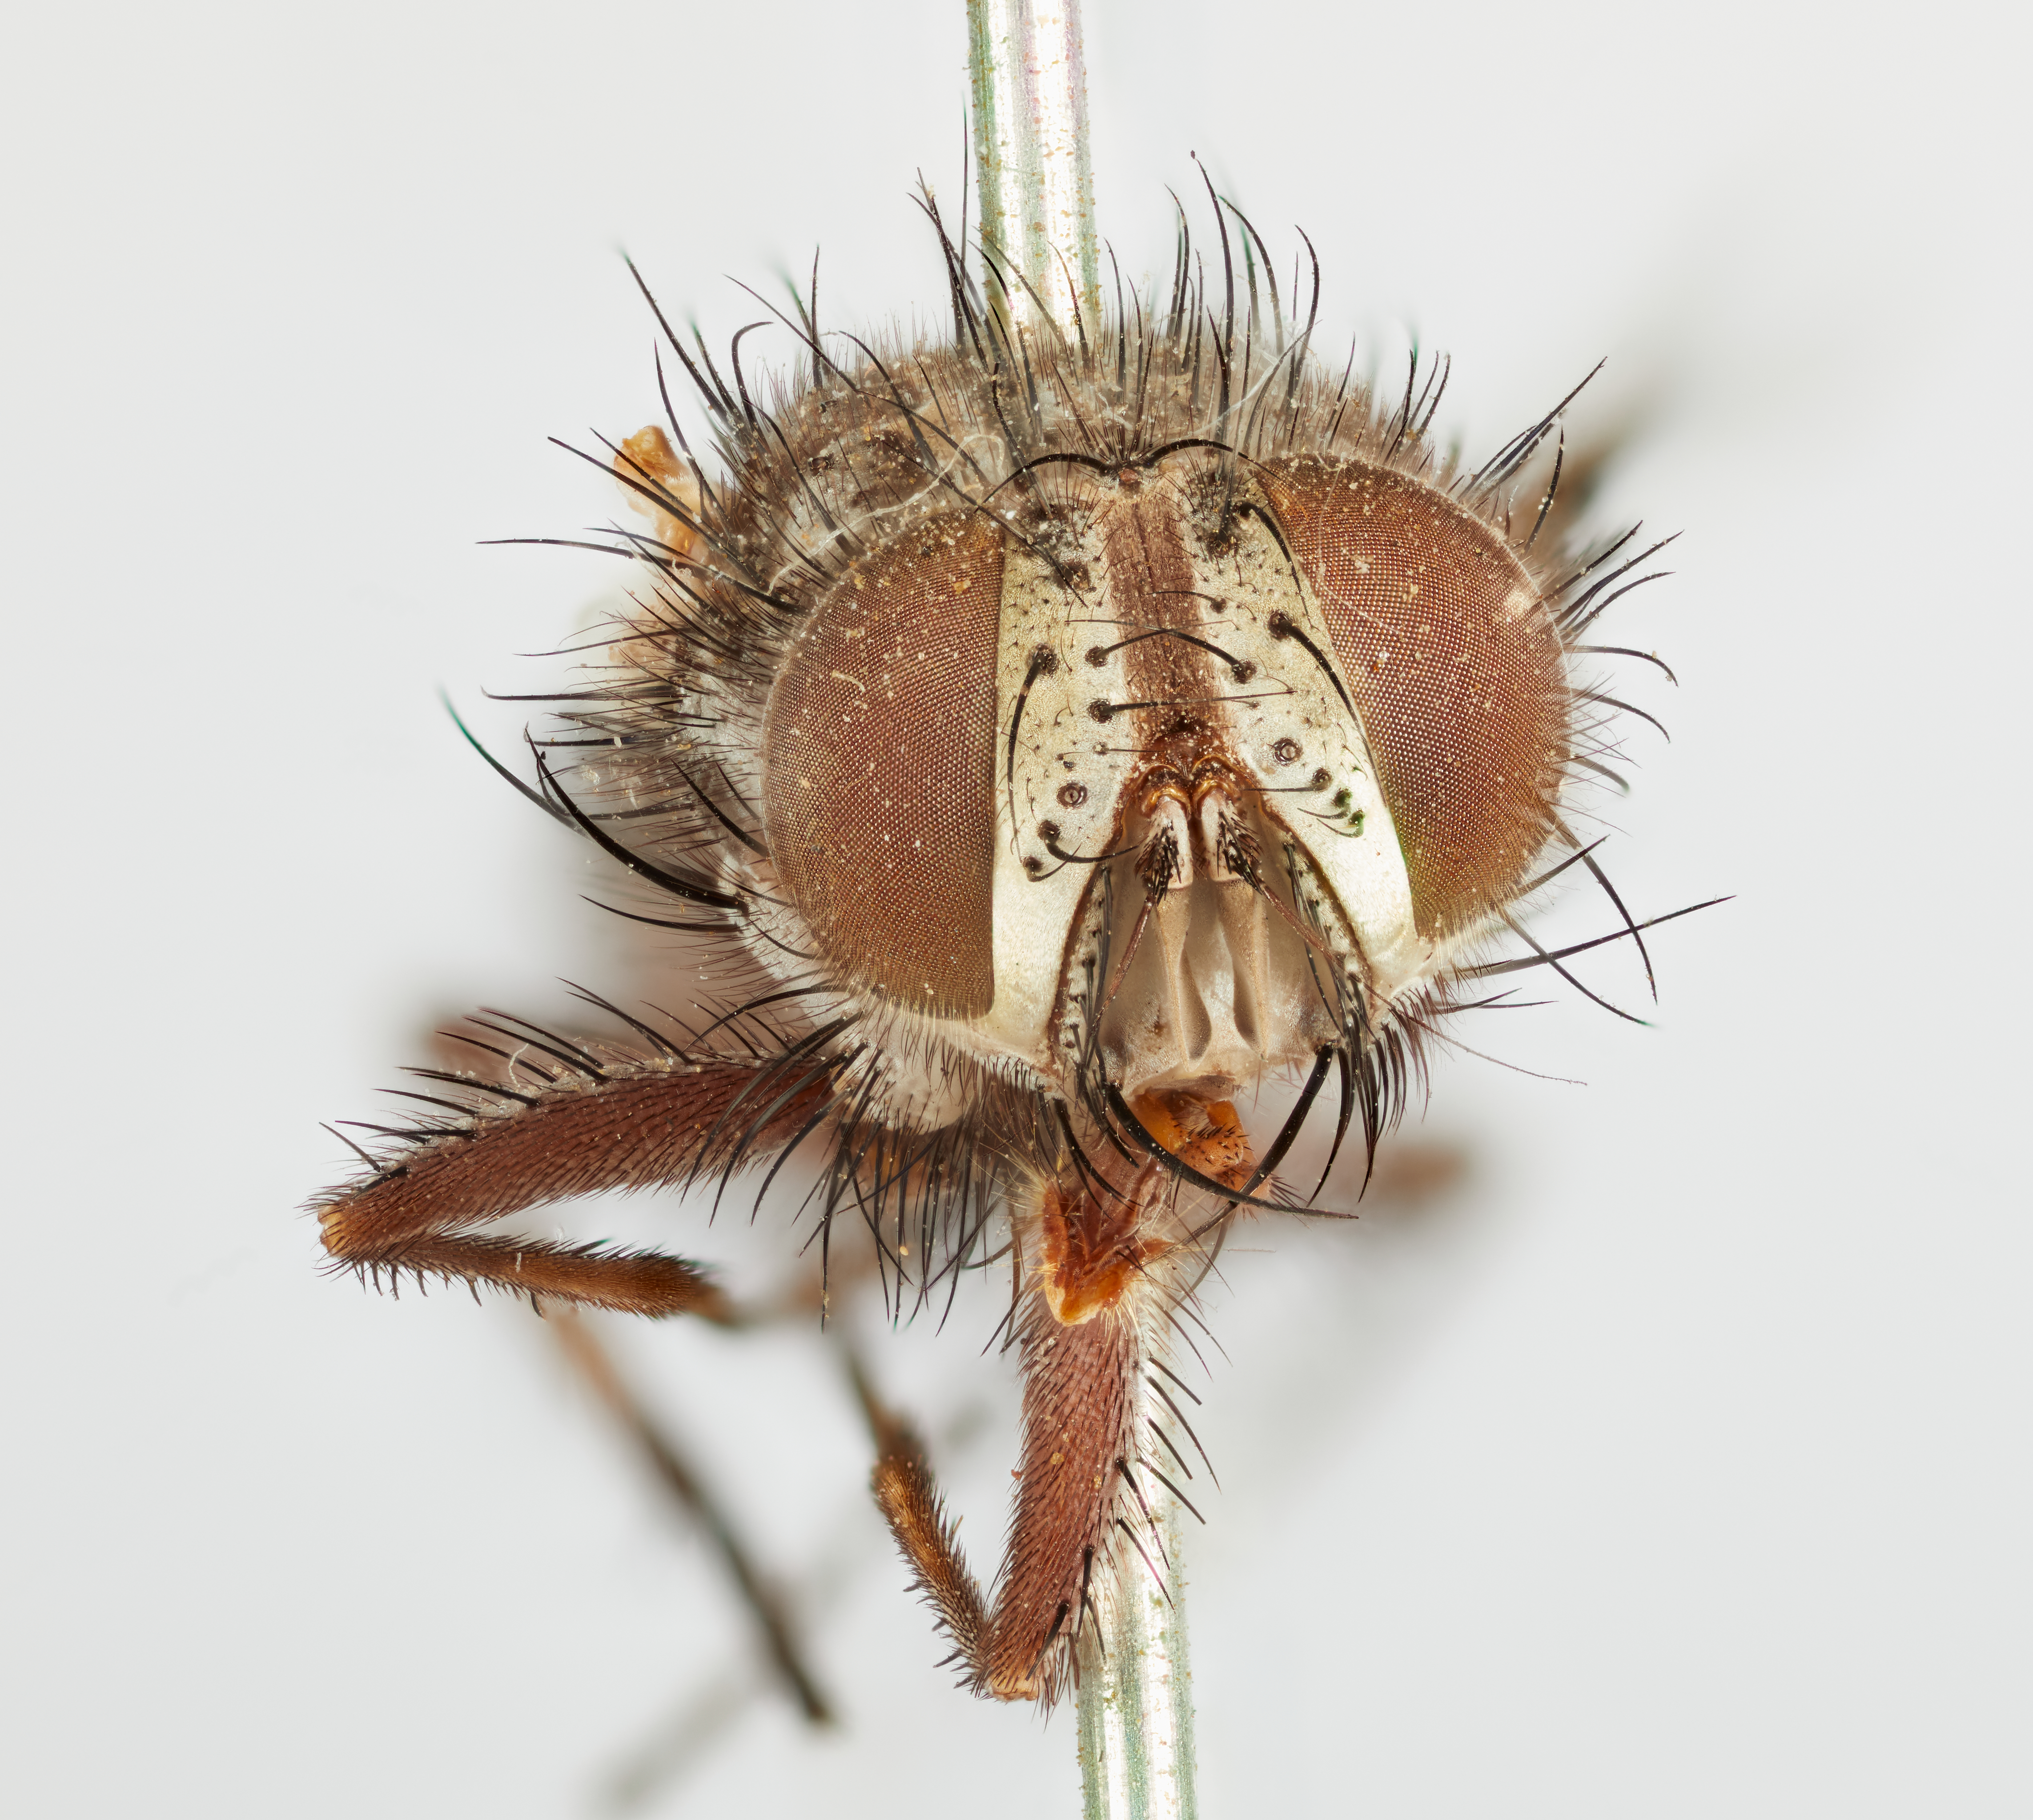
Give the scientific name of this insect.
Phorocera leucaniae
